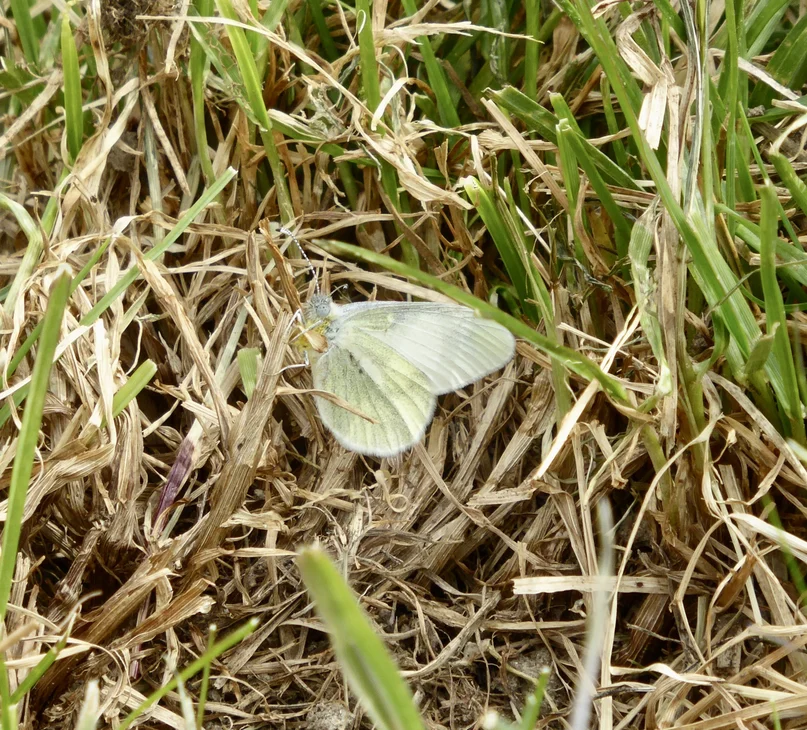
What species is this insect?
Leptidea sinapis/juvernica
